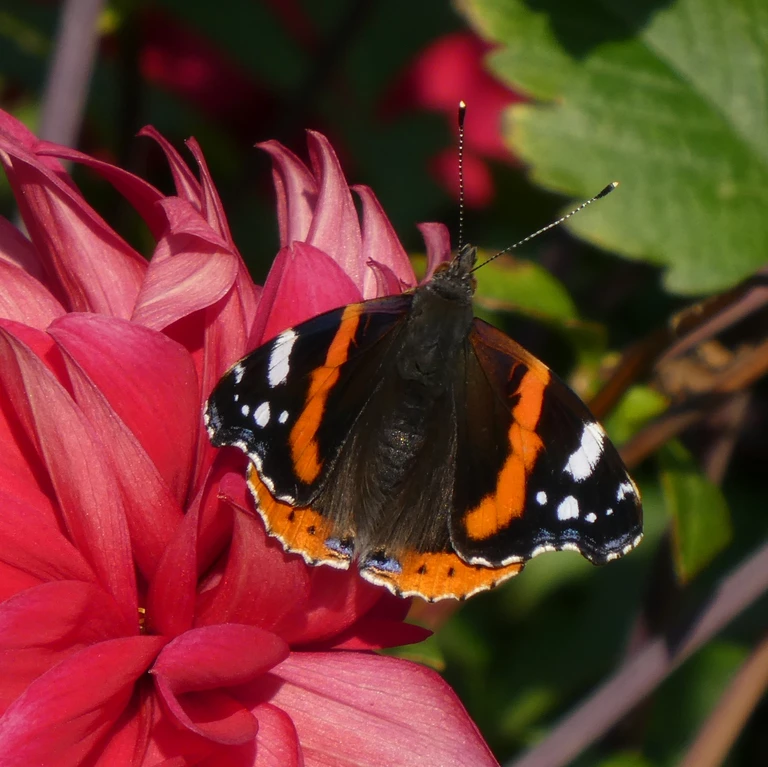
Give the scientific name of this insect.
Vanessa atalanta
